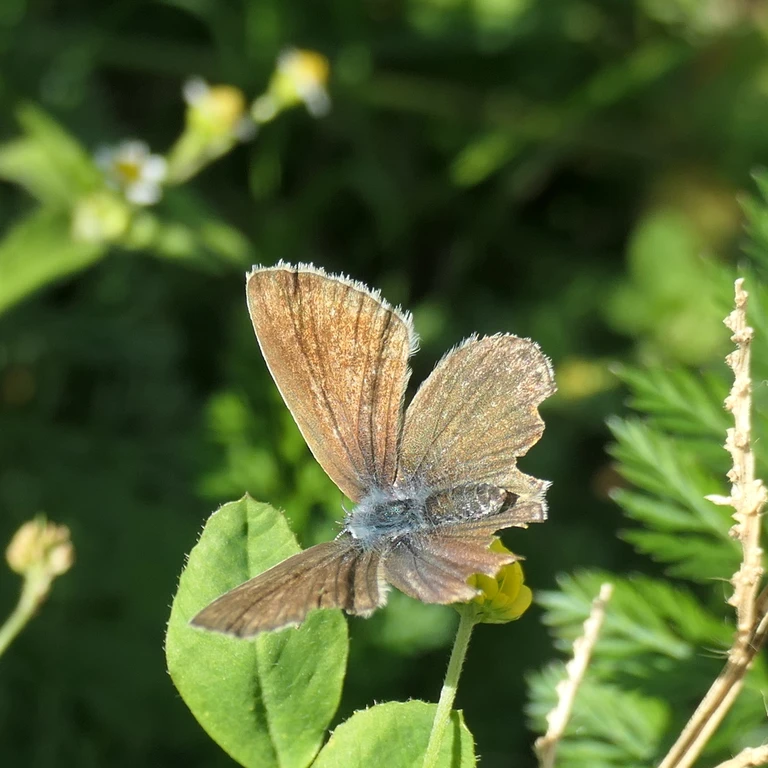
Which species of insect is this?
Polyommatus icarus
